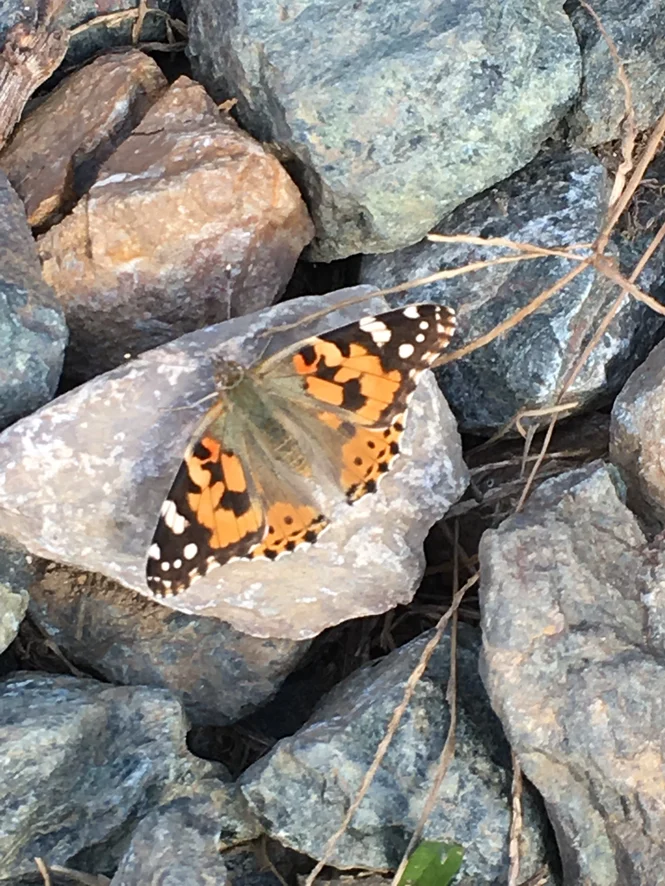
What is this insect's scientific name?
Vanessa cardui
